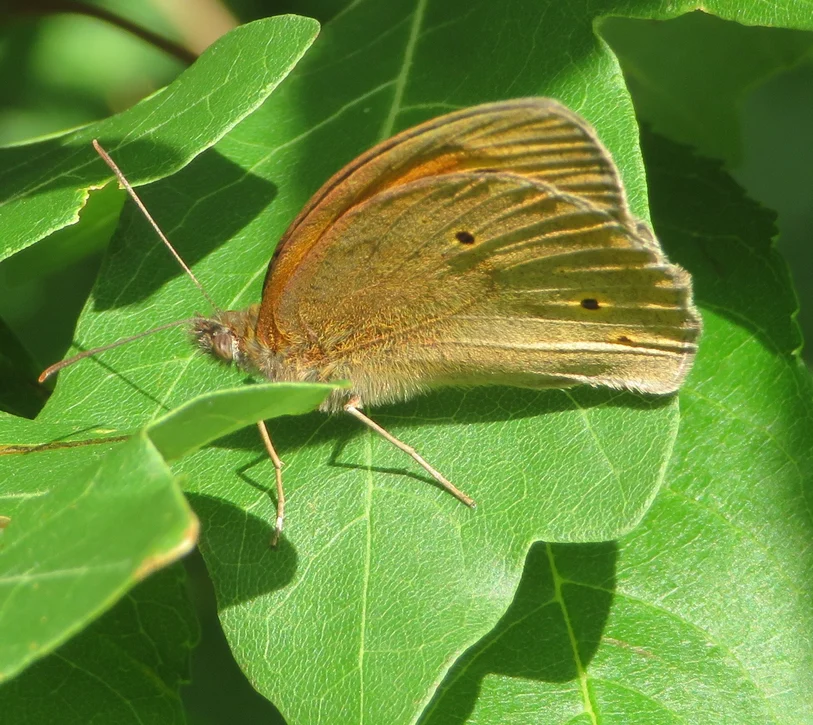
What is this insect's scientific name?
Maniola jurtina
